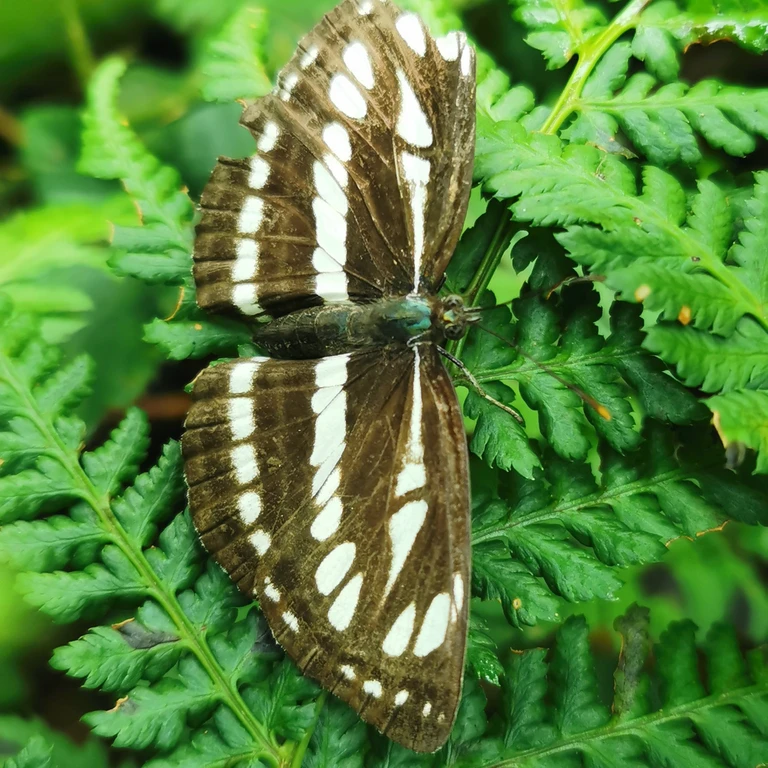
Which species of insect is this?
Neptis sappho
